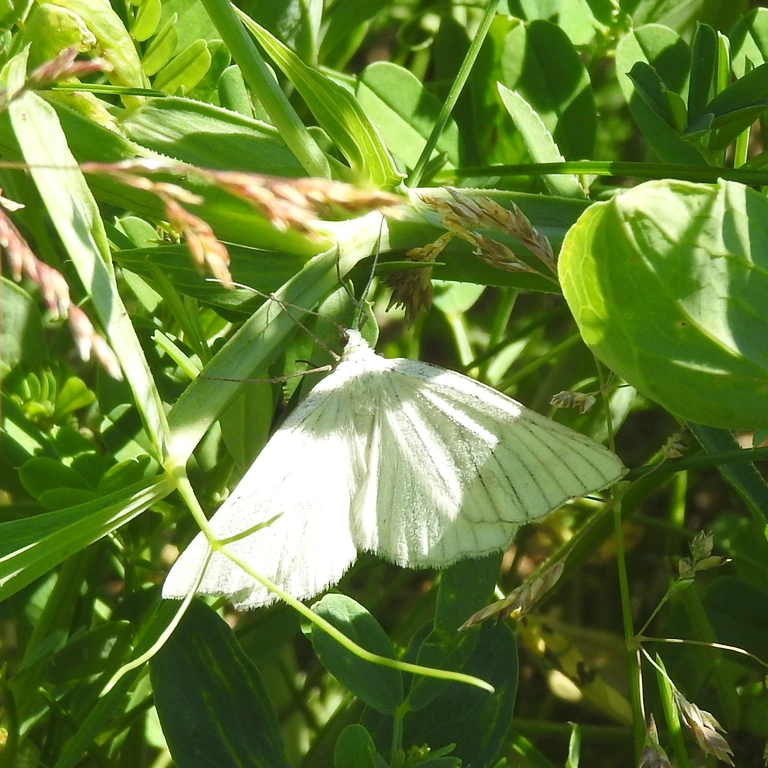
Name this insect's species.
Siona lineata
